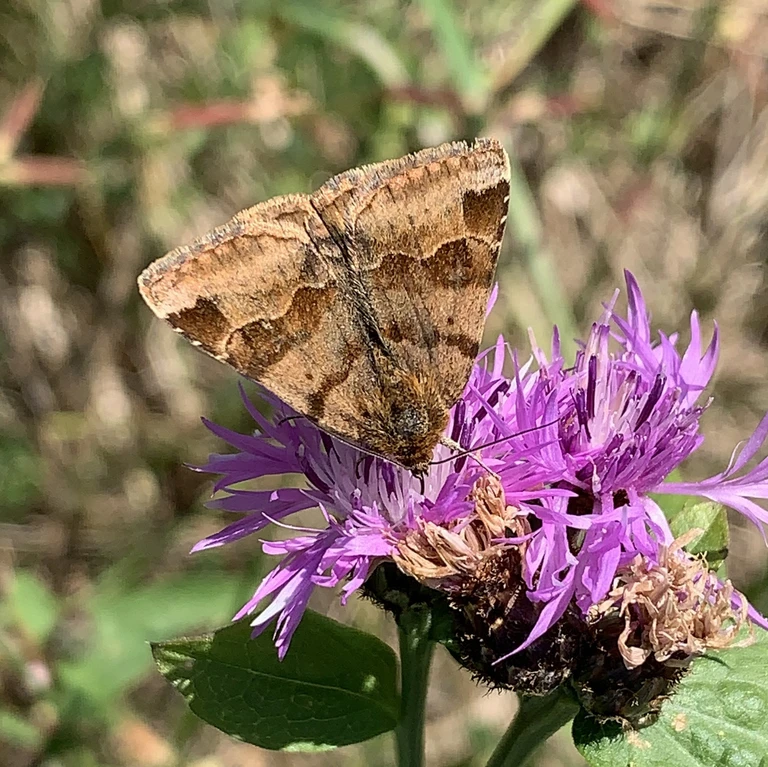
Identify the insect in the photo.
Euclidia glyphica
